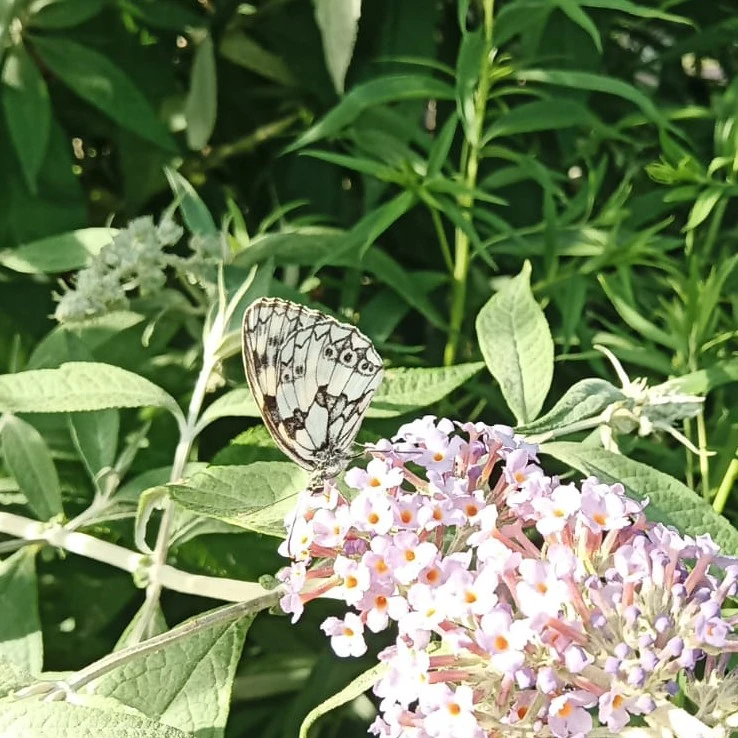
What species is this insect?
Melanargia galathea
